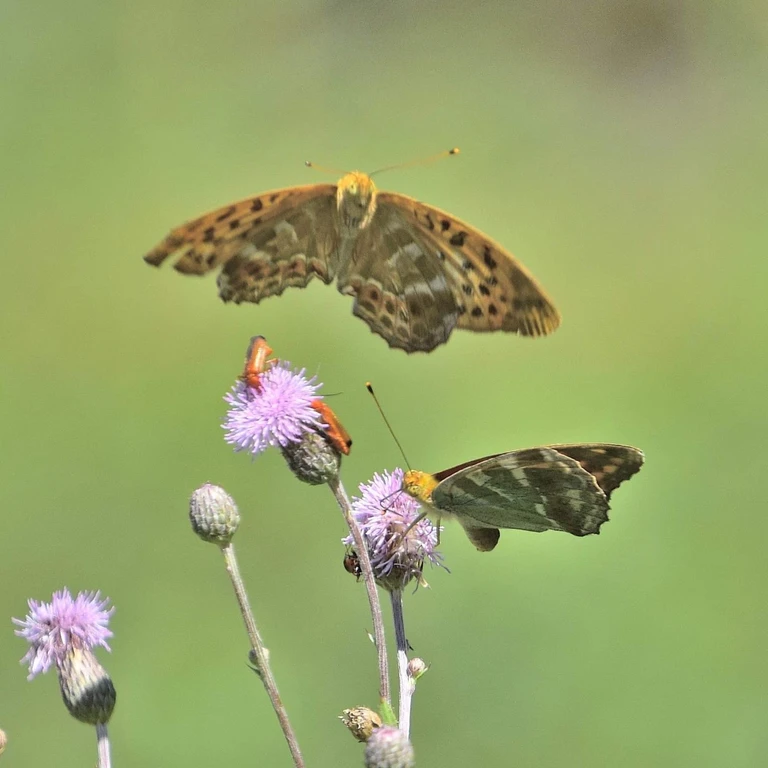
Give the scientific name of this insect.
Argynnis paphia
